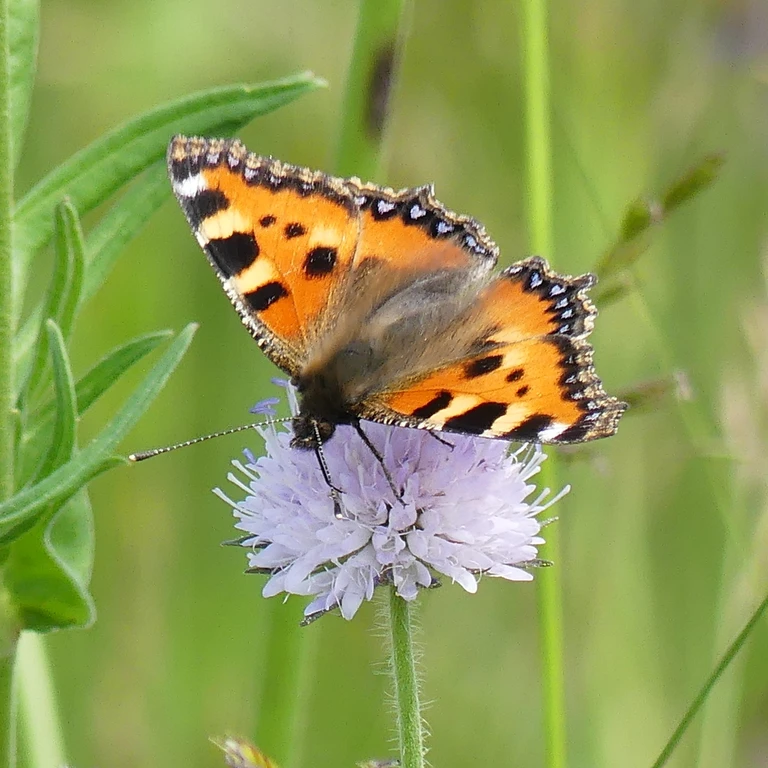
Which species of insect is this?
Aglais urticae
